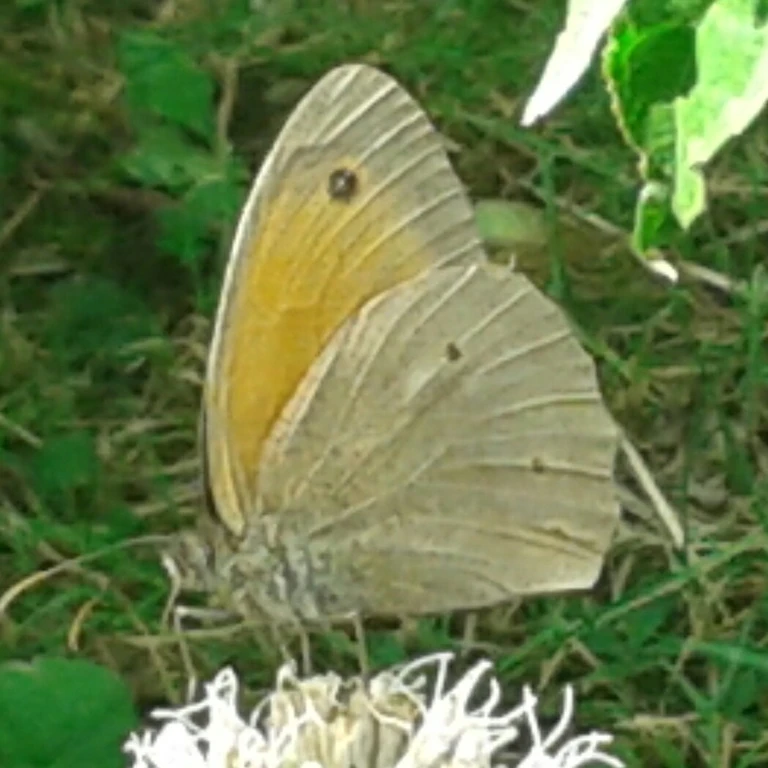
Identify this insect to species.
Maniola jurtina
